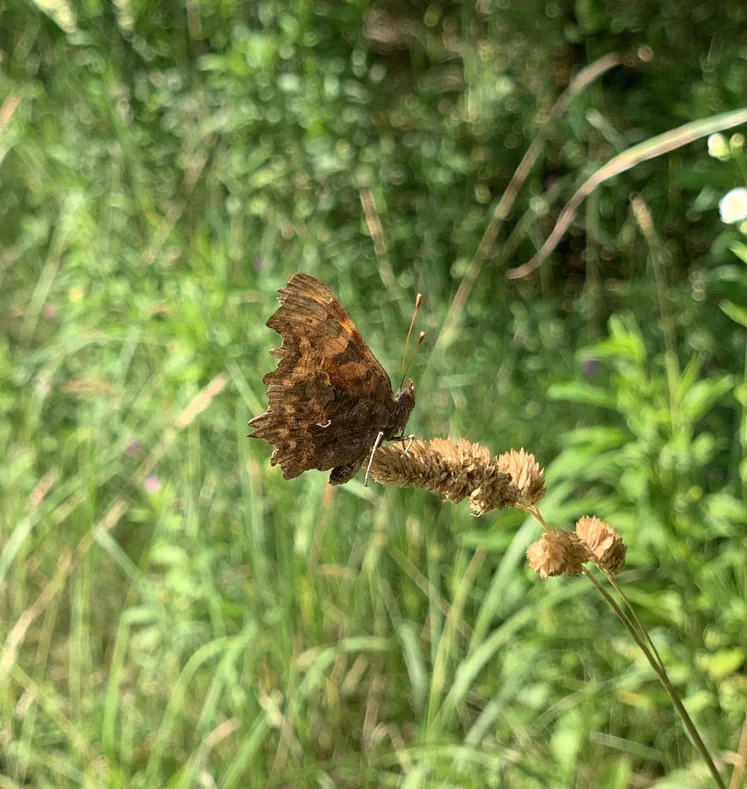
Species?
Polygonia c-album
